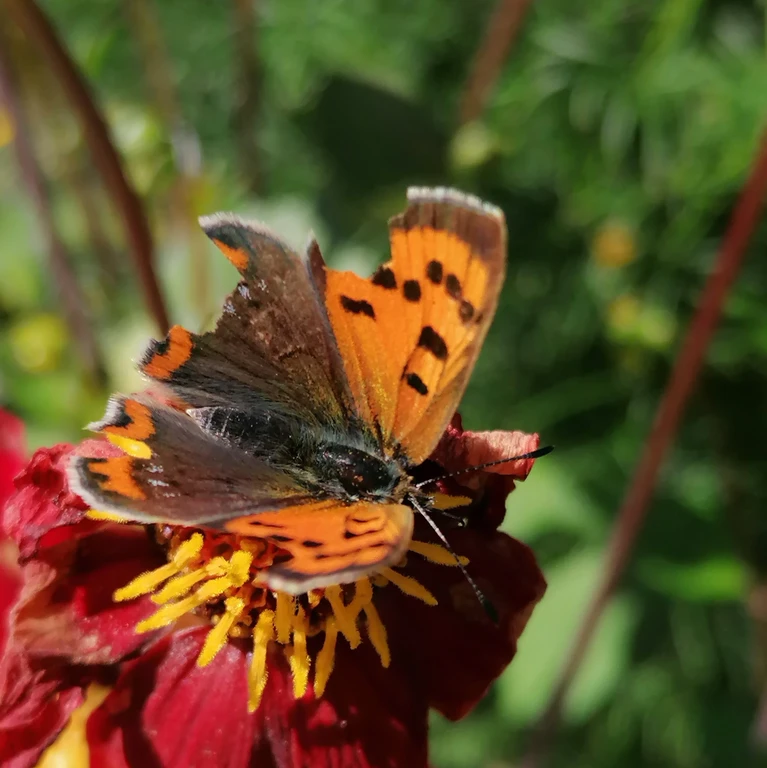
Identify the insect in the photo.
Lycaena phlaeas
